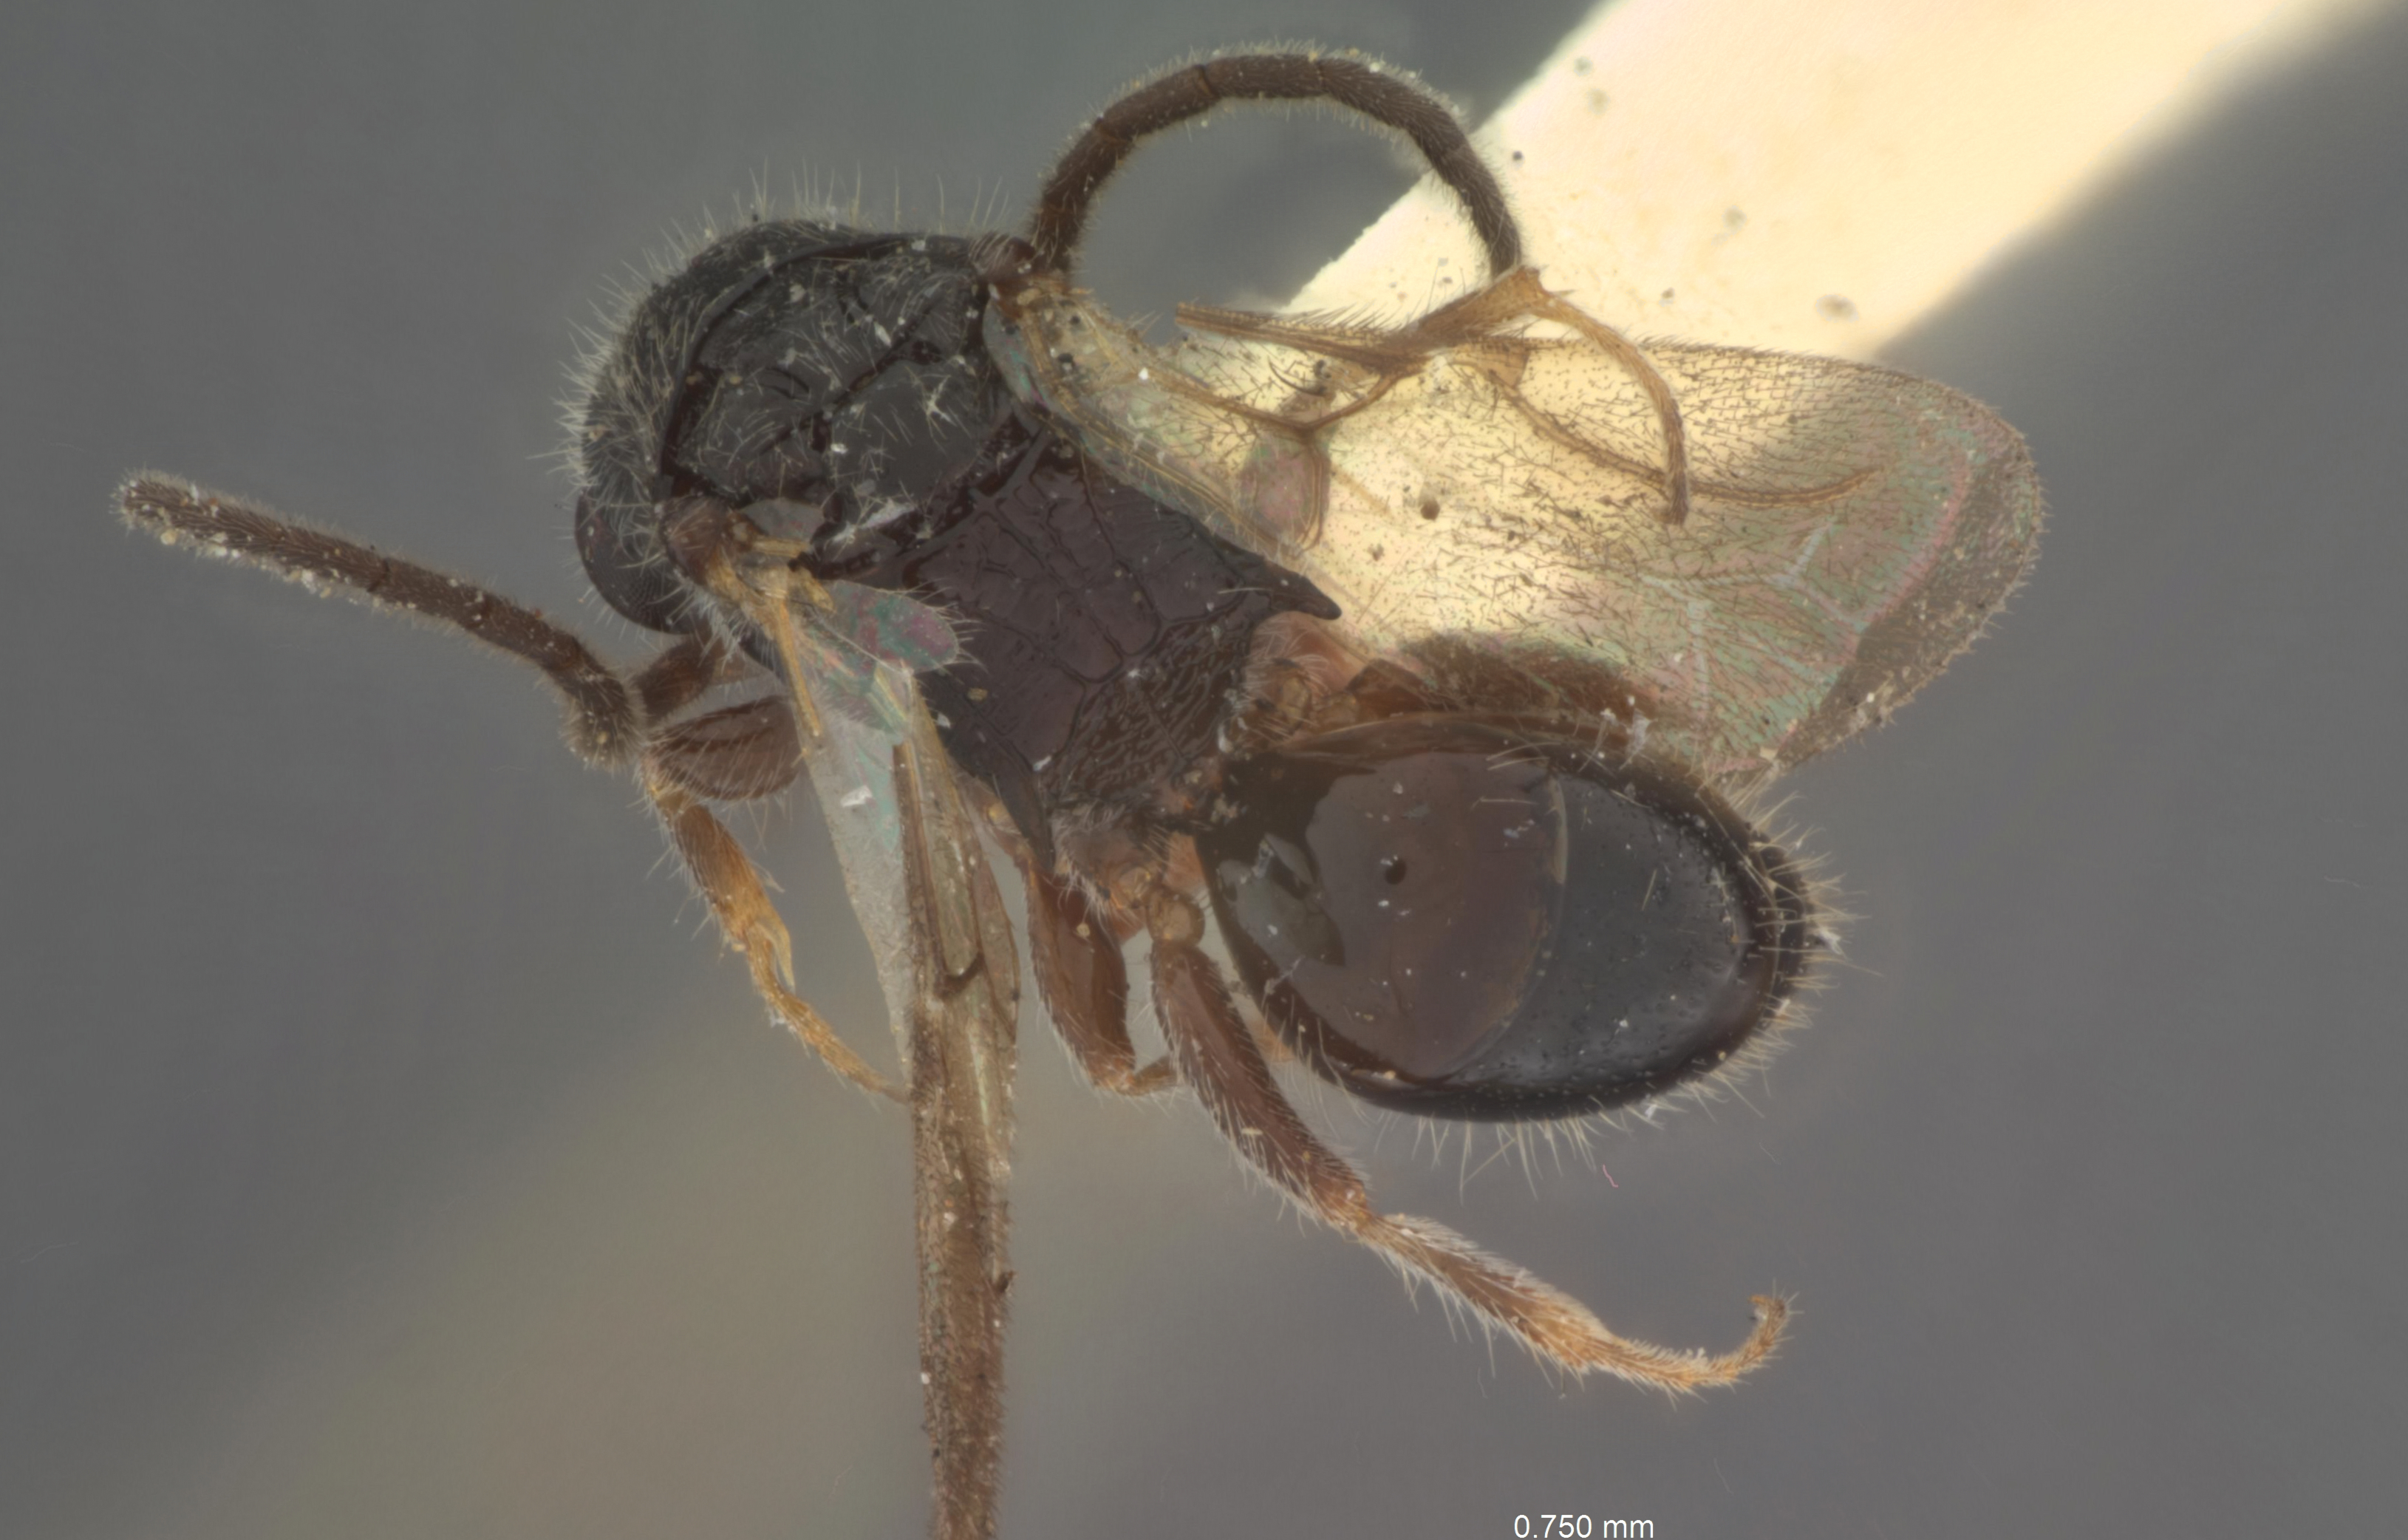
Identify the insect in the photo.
Mesitius orientalis
